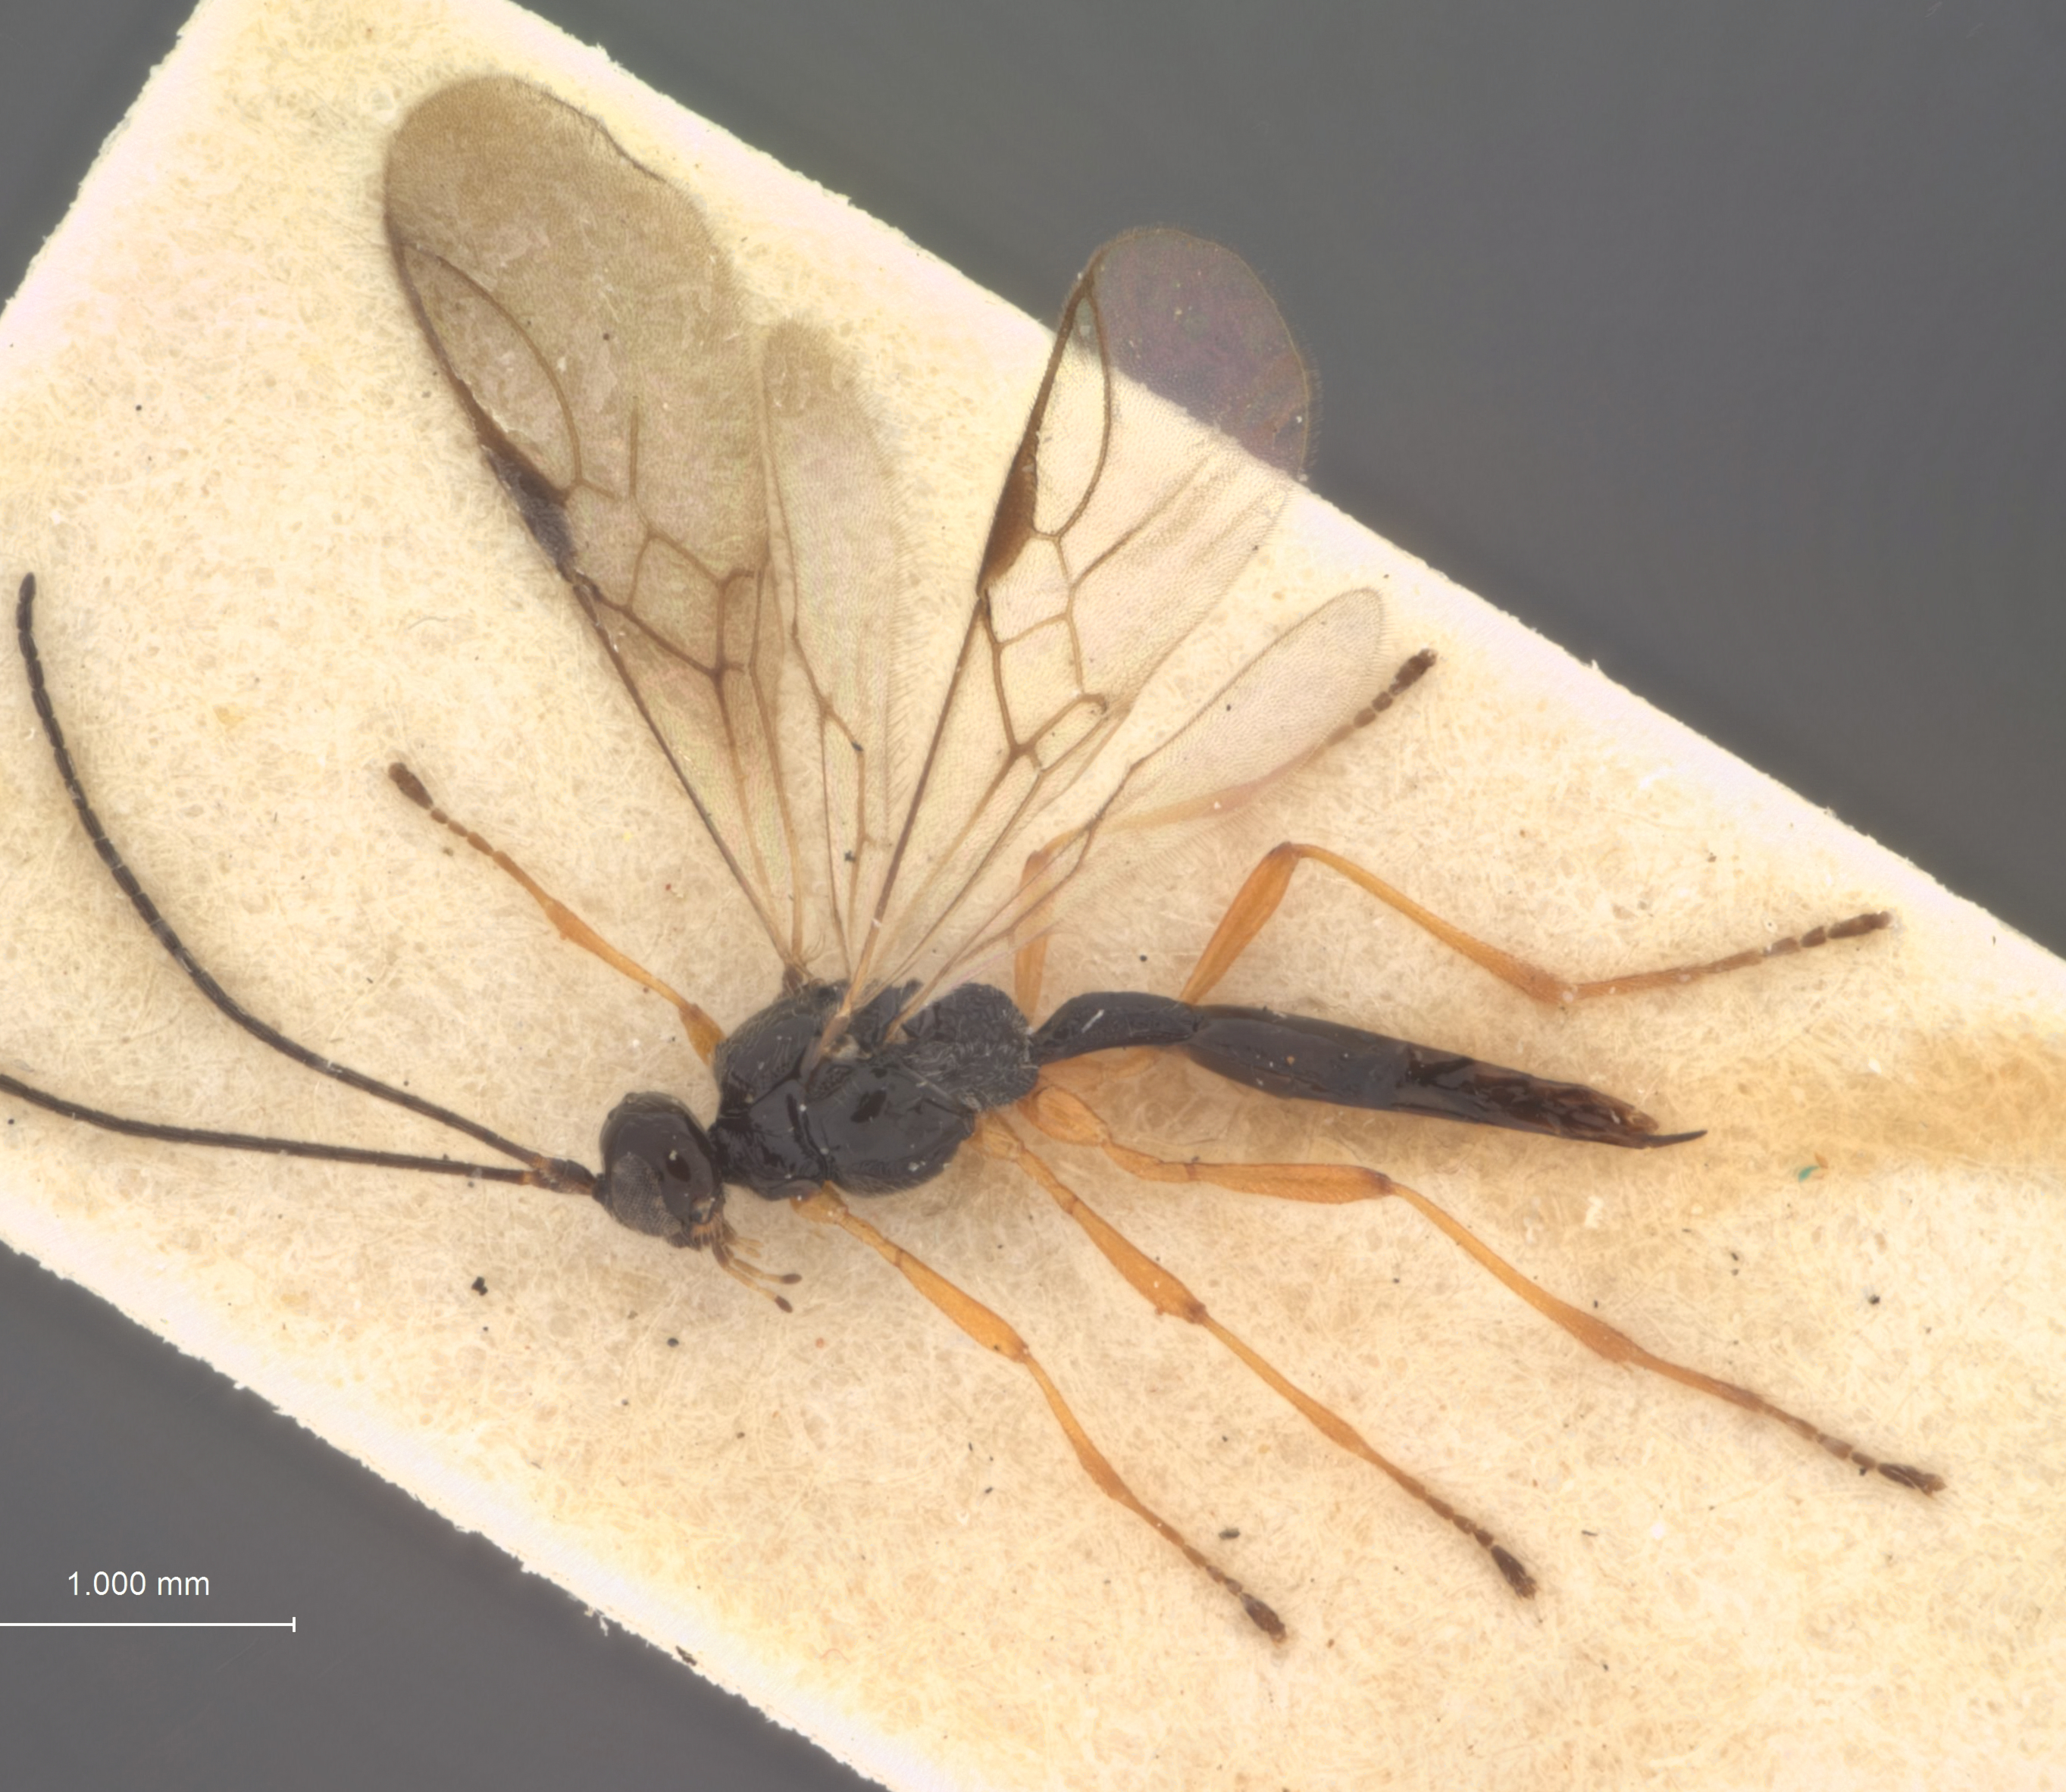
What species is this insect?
Chaenusa elongata
